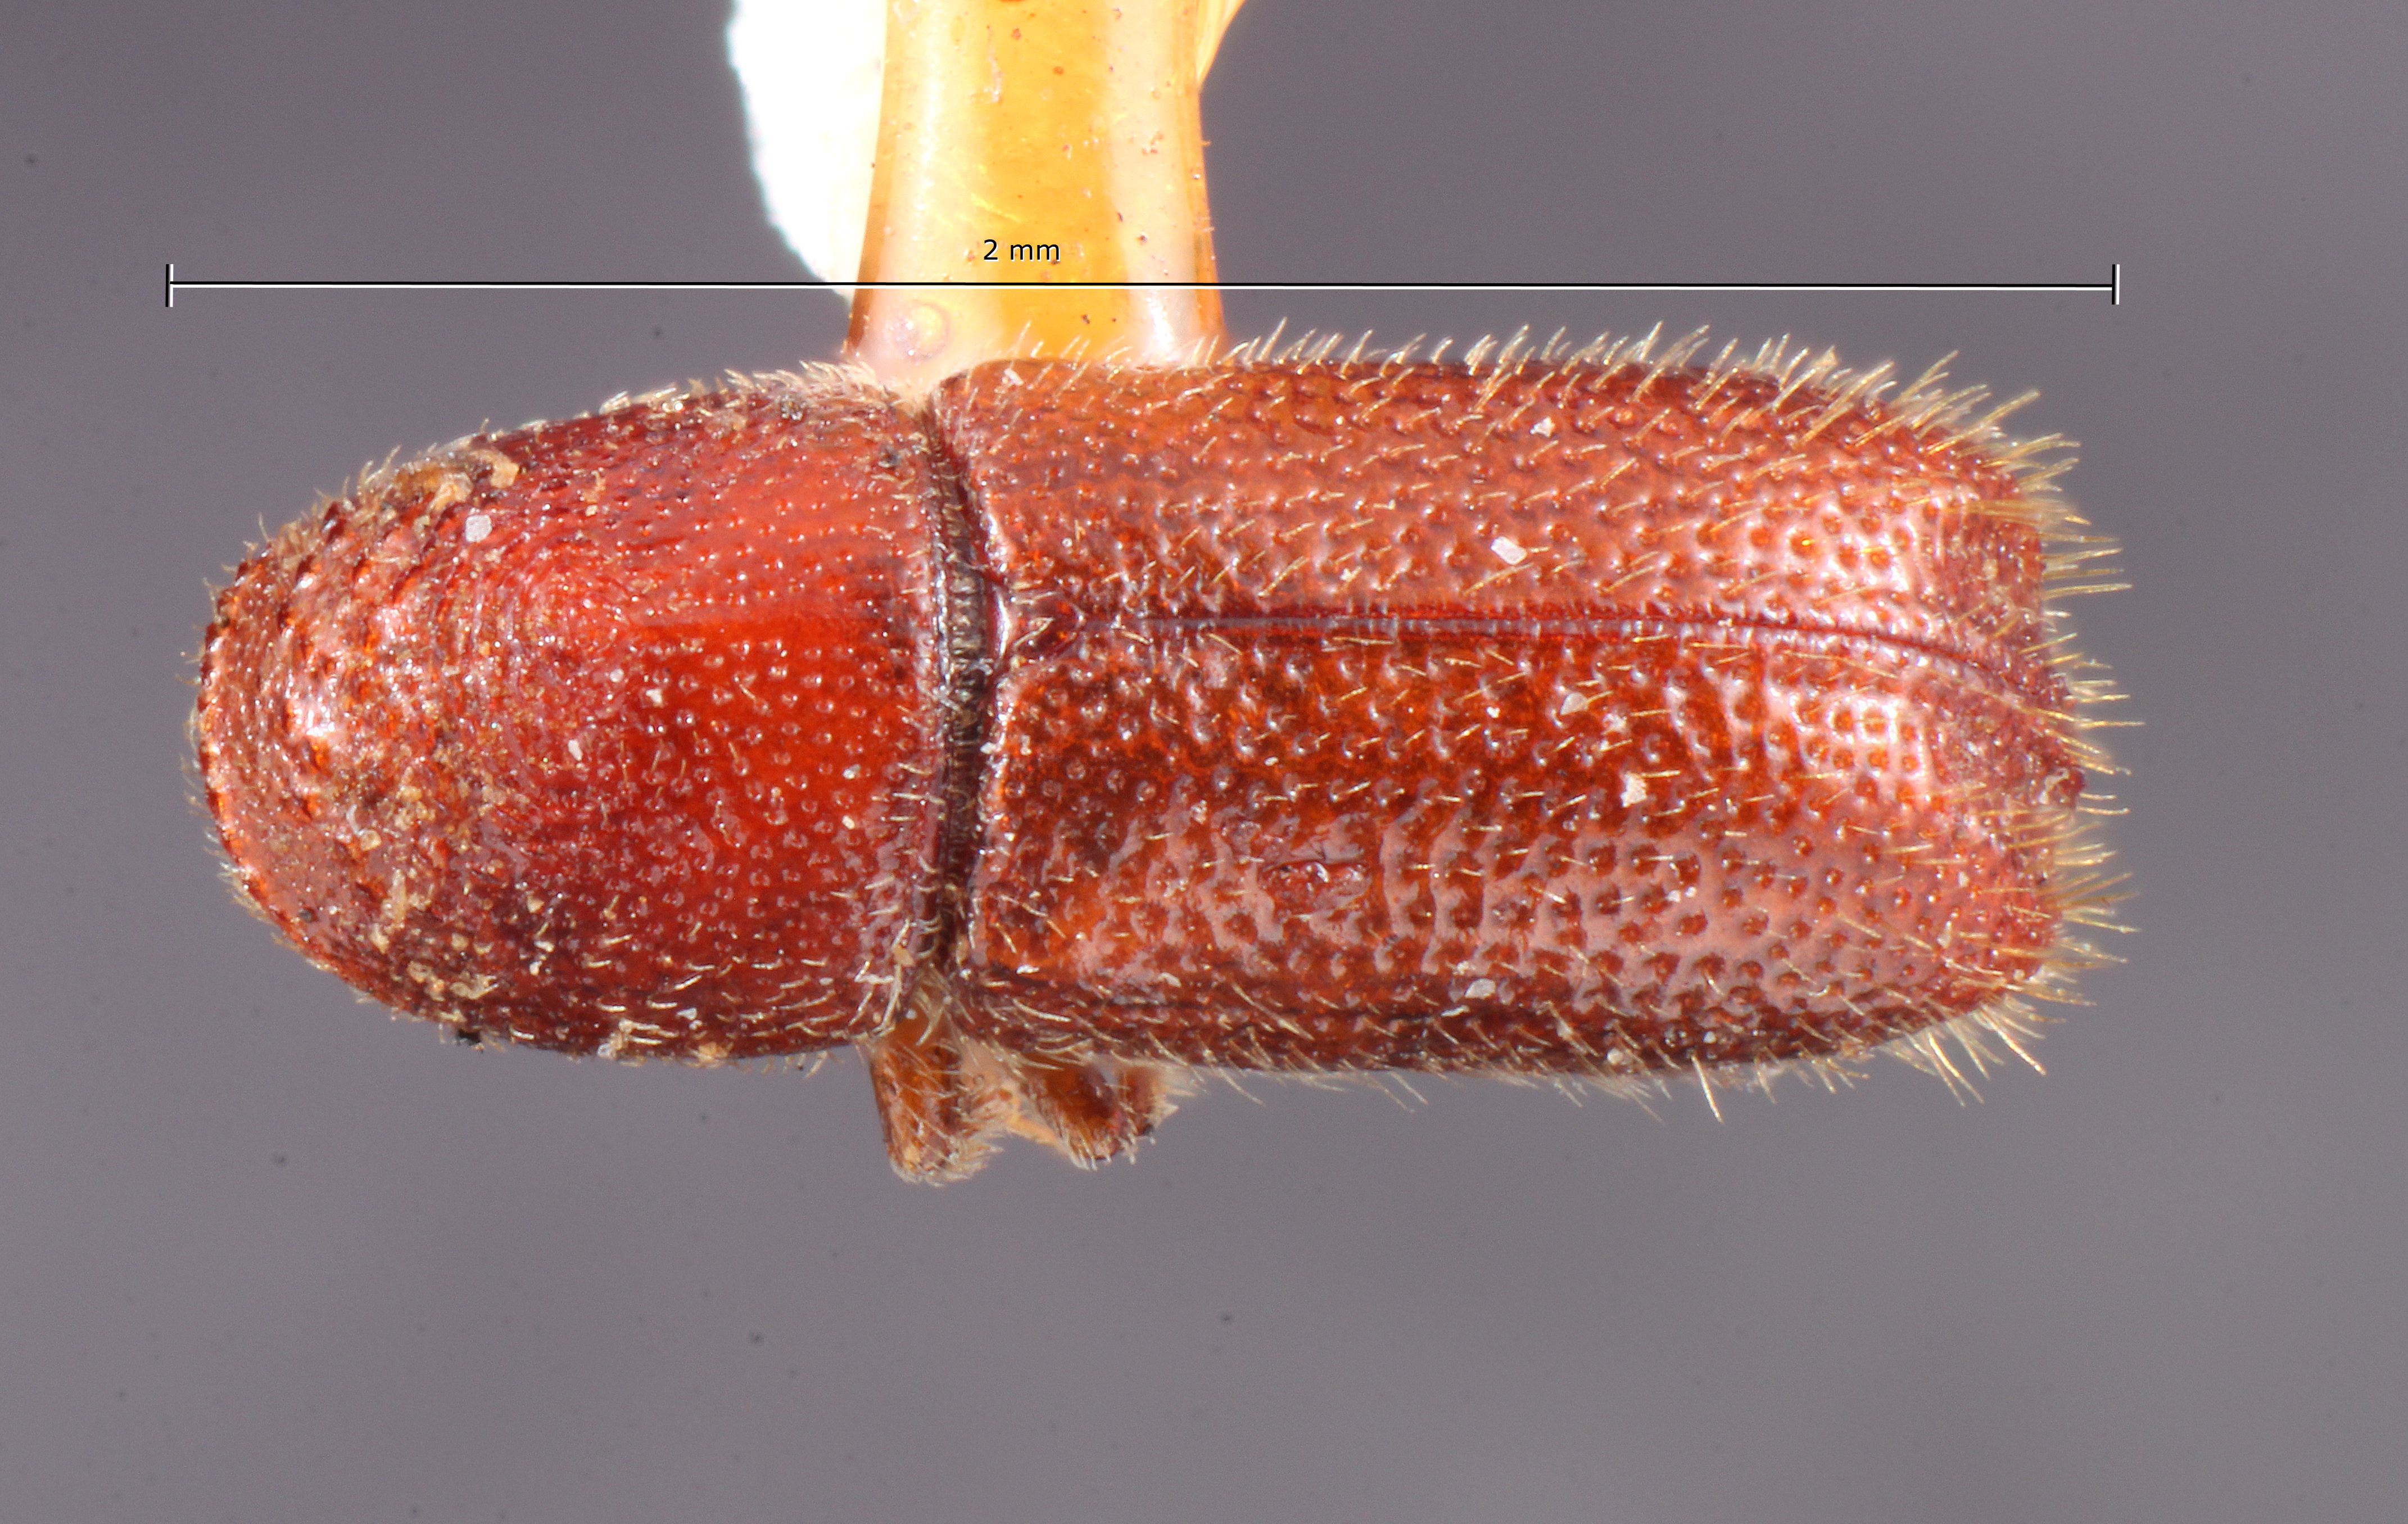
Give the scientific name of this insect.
Pityophthorus solus
